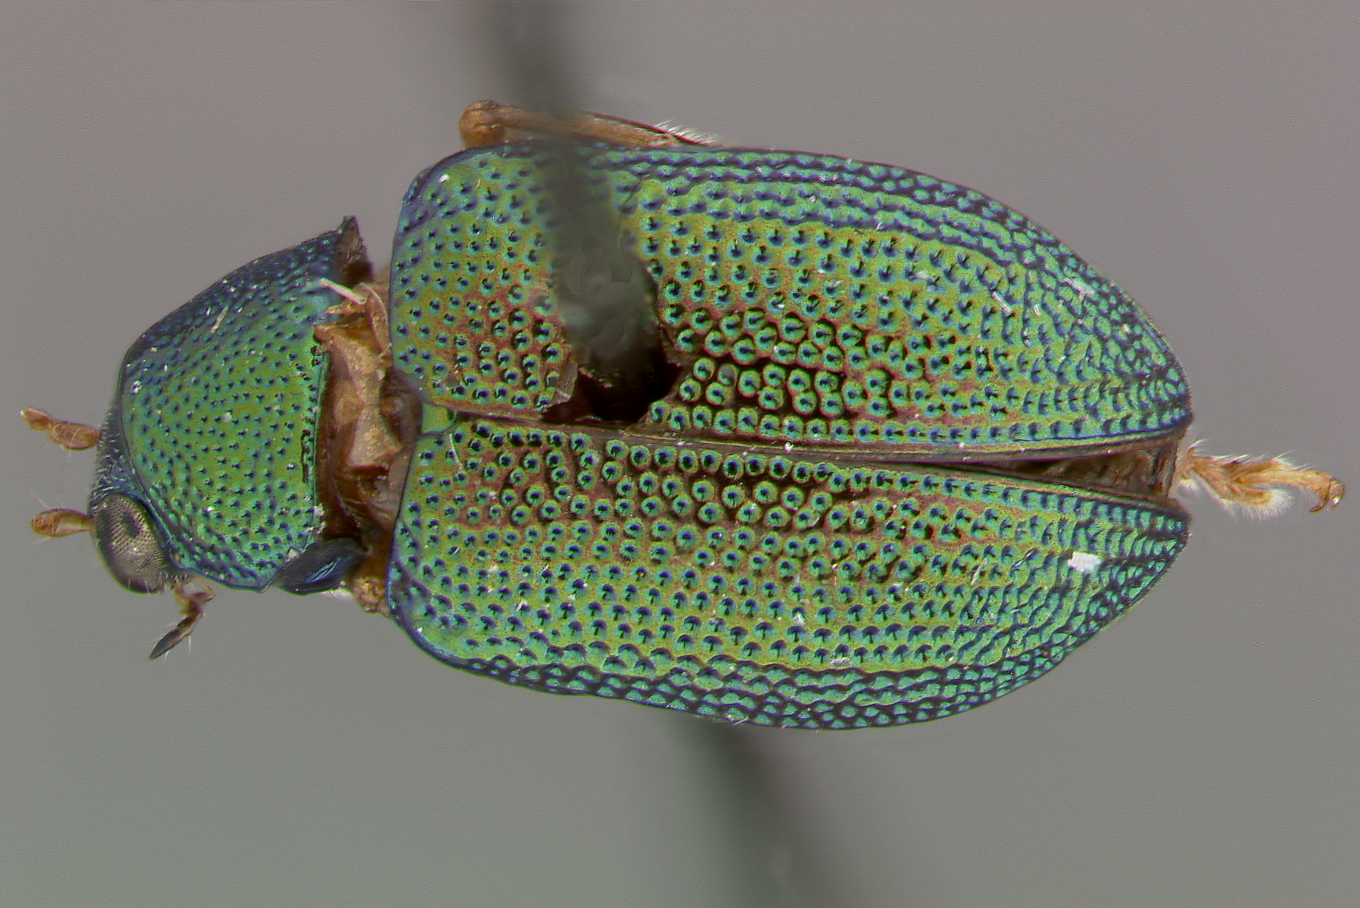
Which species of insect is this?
Colaspis hubbelli
